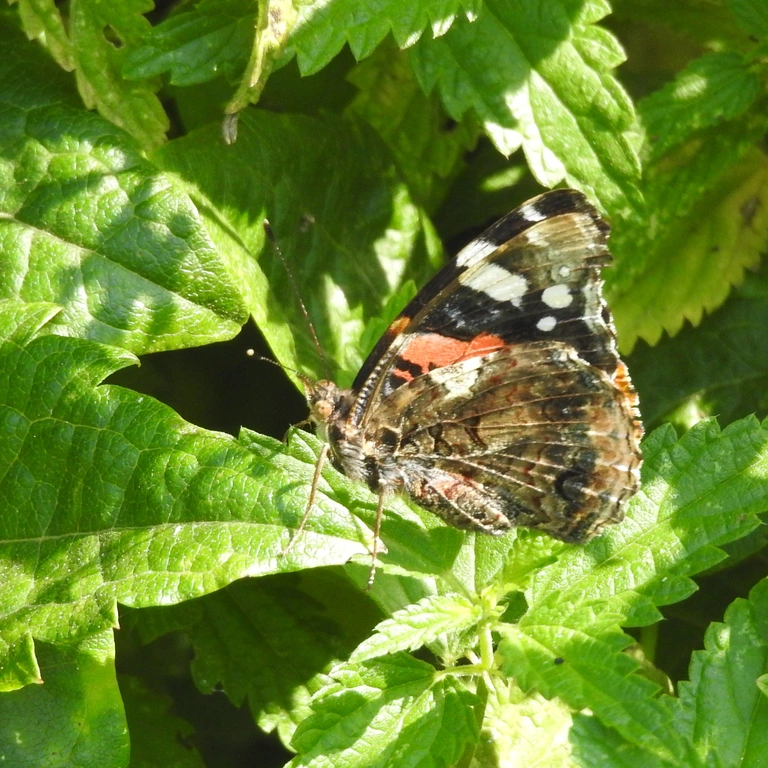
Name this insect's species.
Vanessa atalanta
